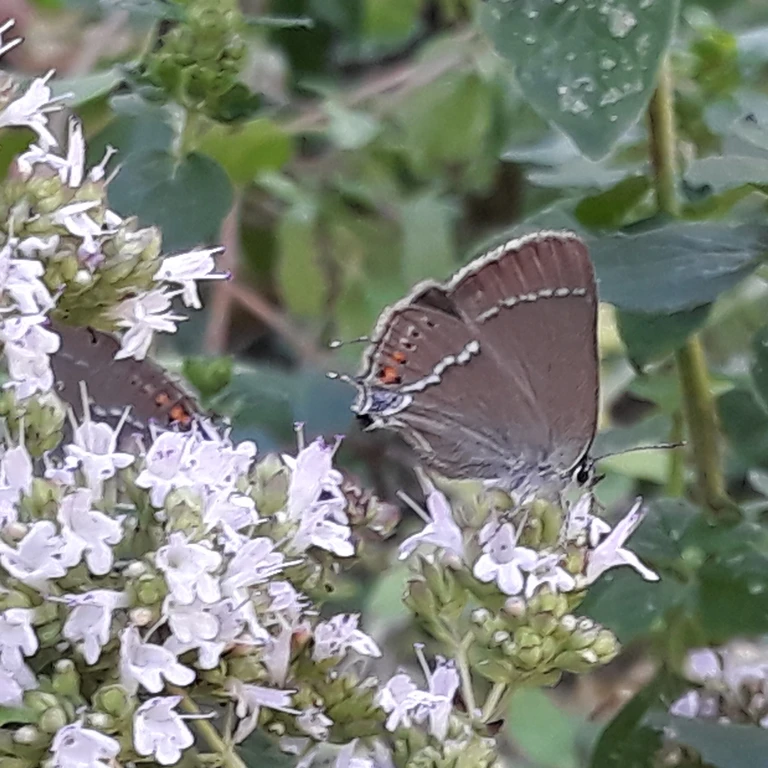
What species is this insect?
Satyrium spini (also Tuttiola spini)
